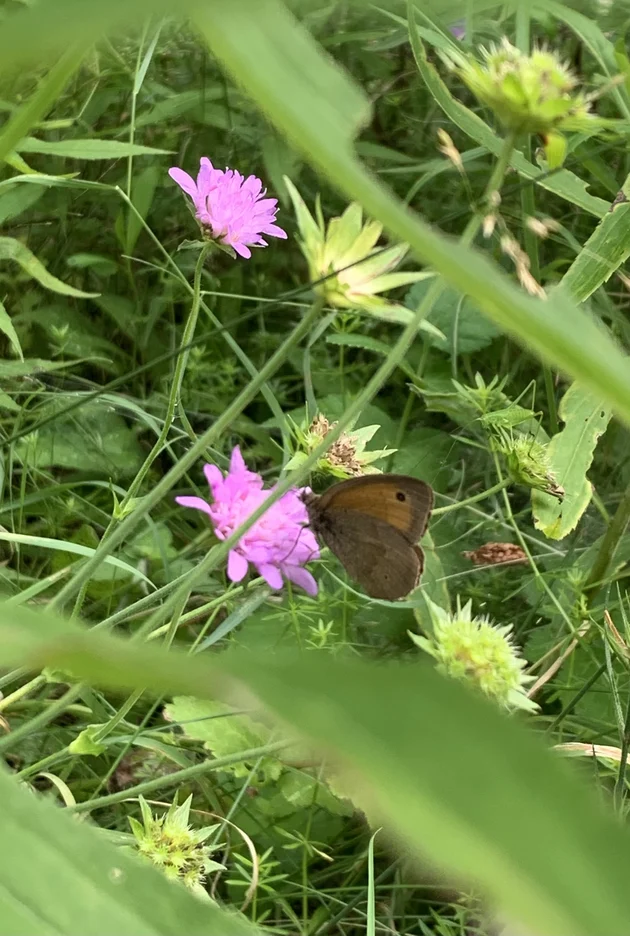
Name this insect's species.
Maniola jurtina
